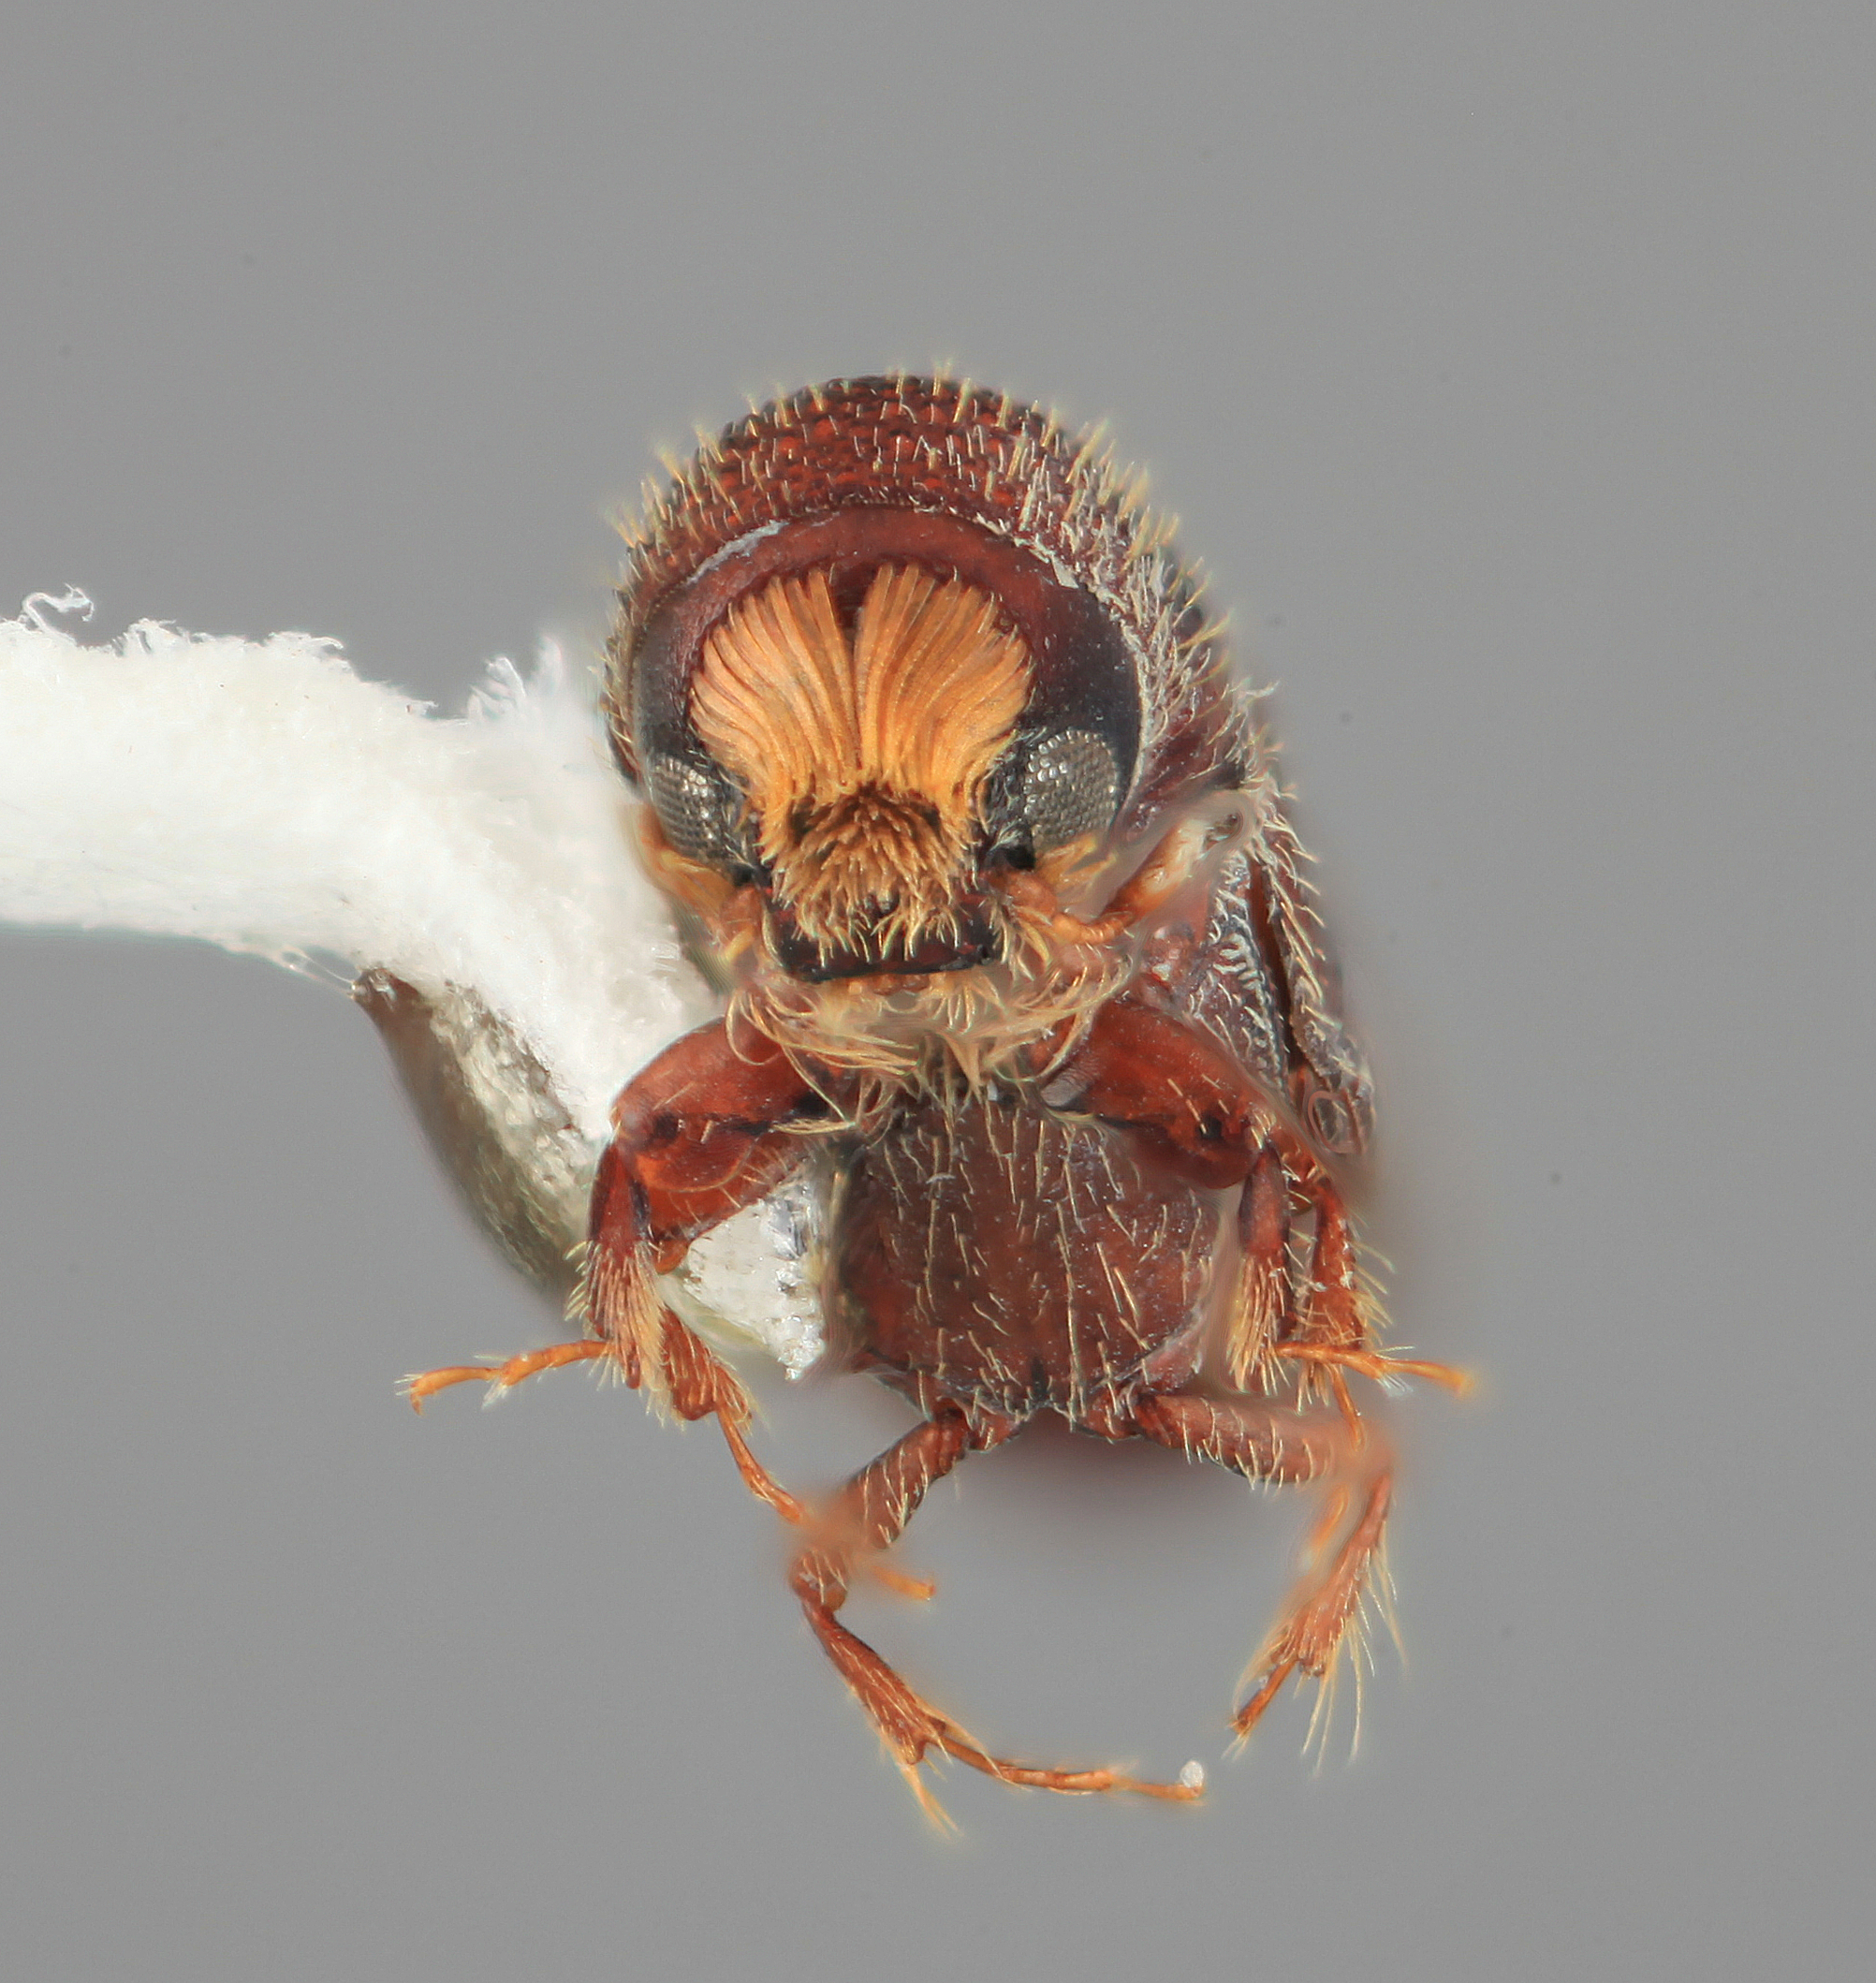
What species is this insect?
Hylocurus villifrons
